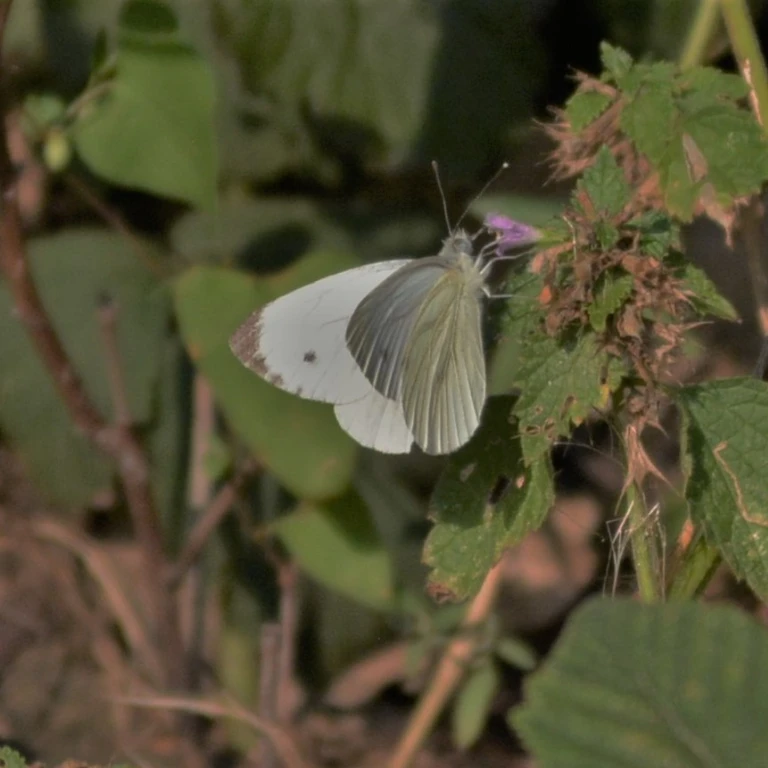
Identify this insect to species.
Pieris napi
